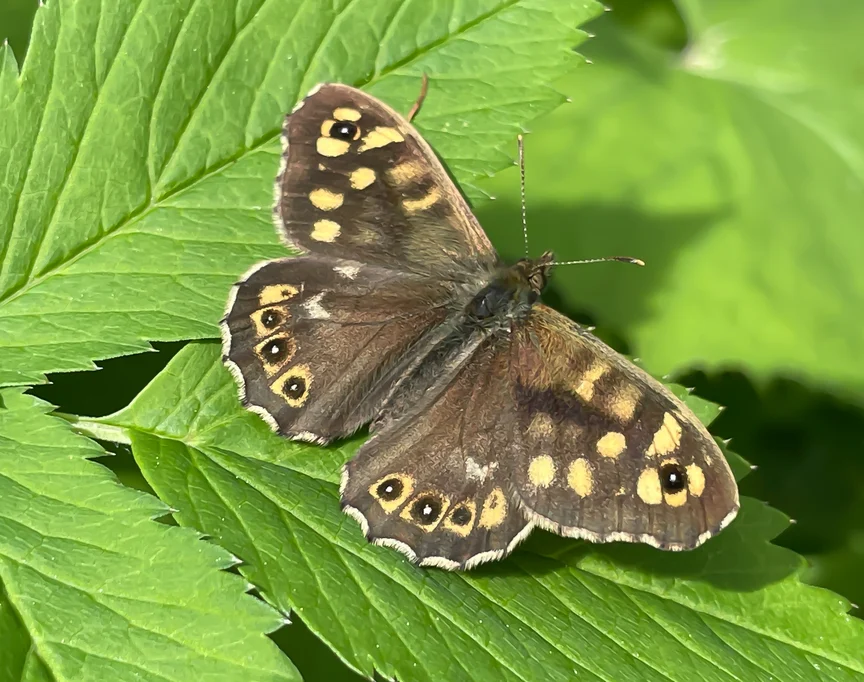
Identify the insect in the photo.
Pararge aegeria
